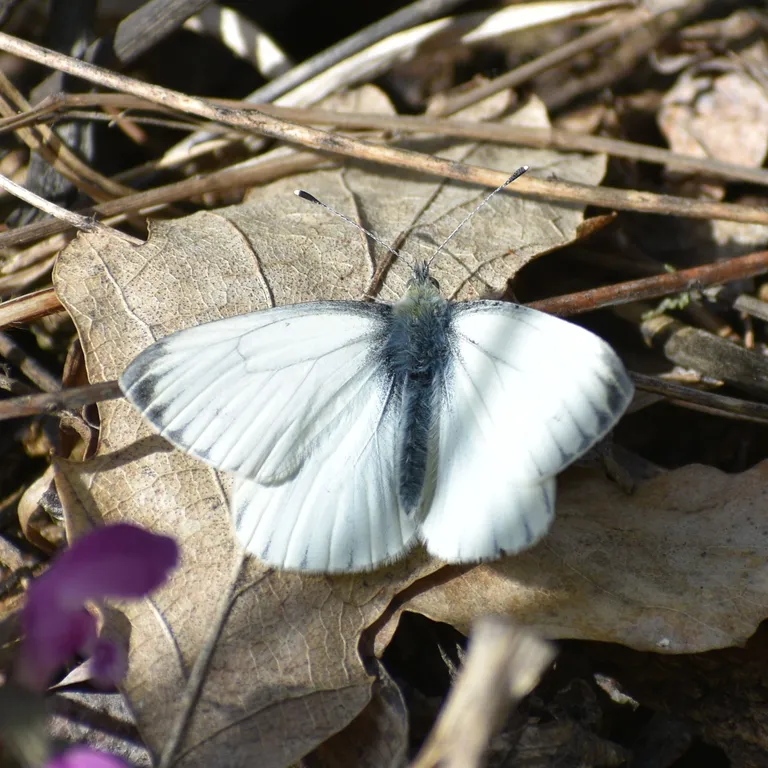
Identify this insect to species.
Pieris napi
